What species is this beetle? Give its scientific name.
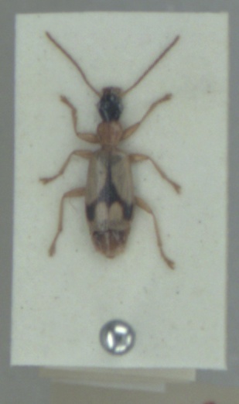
Demetrias imperialis
